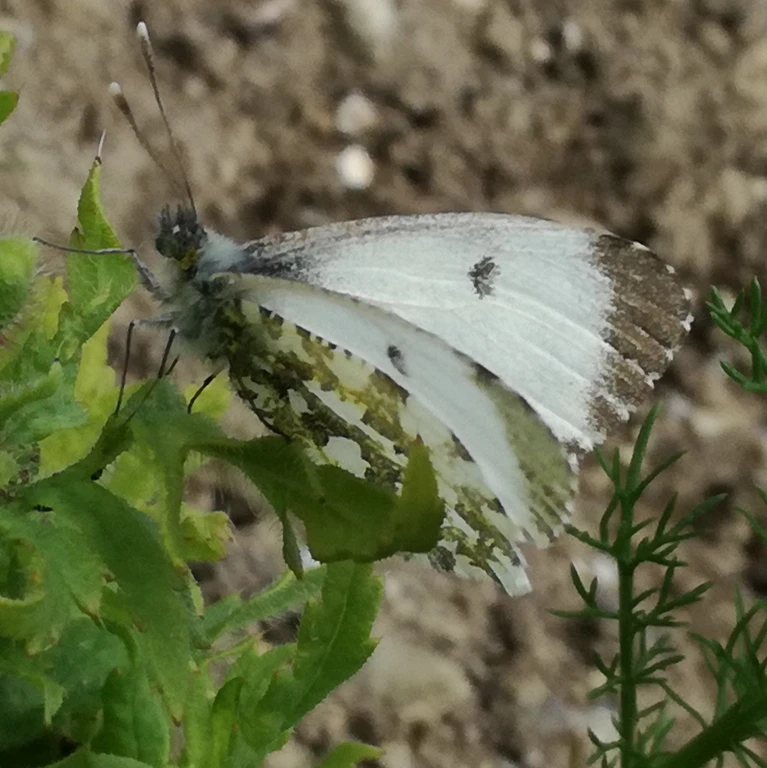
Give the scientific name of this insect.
Anthocharis cardamines
